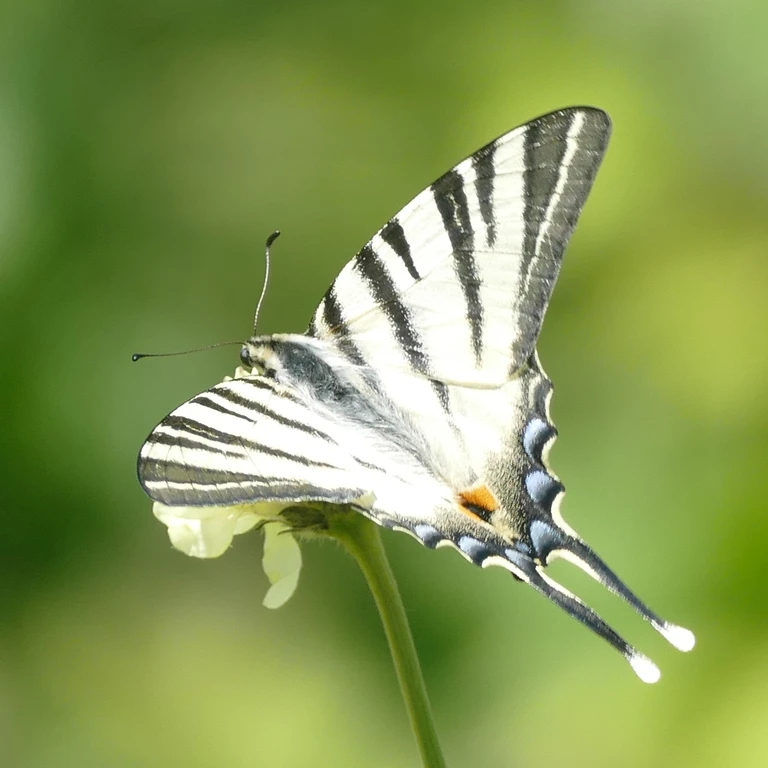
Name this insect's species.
Iphiclides podalirius
